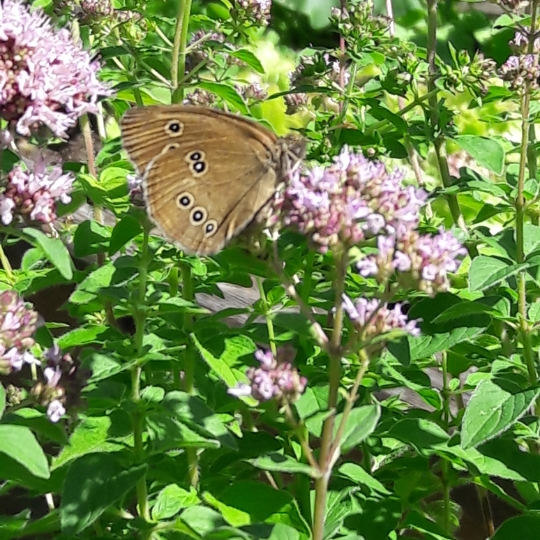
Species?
Aphantopus hyperantus
